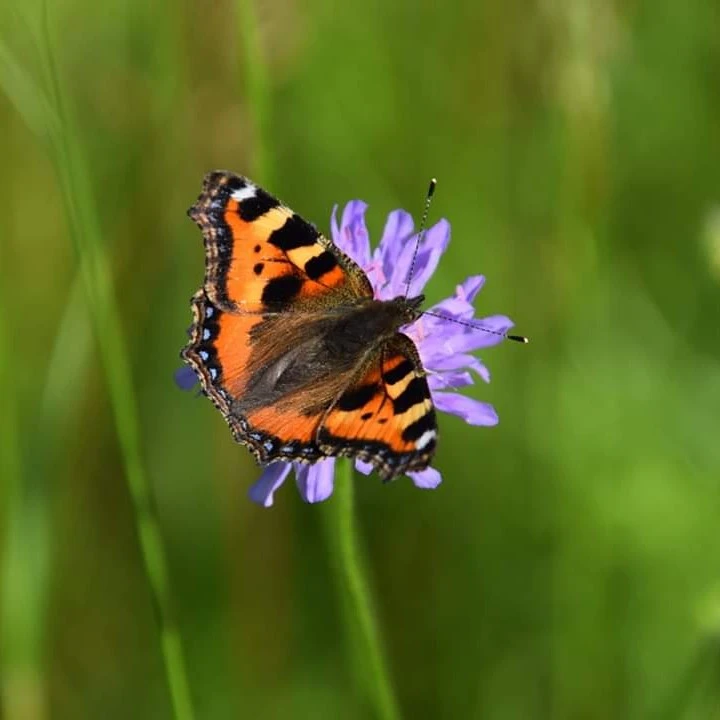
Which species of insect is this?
Aglais urticae
